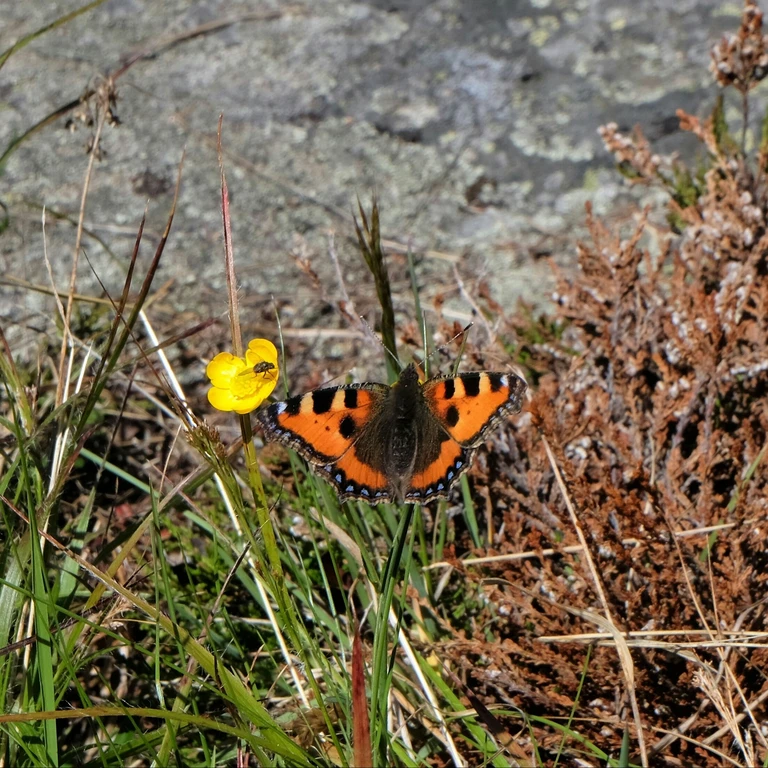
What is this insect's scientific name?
Aglais urticae
